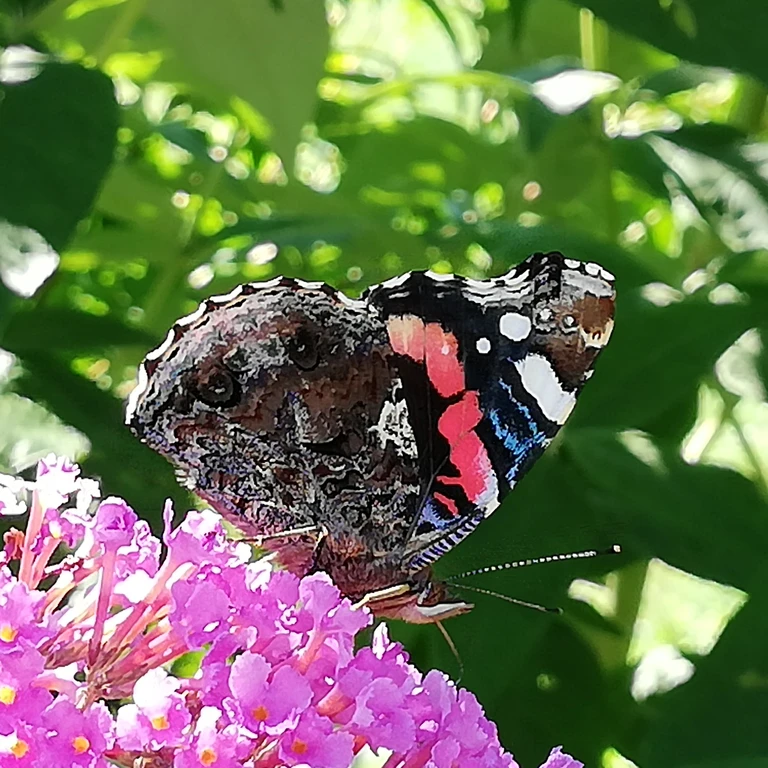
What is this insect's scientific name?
Vanessa atalanta
